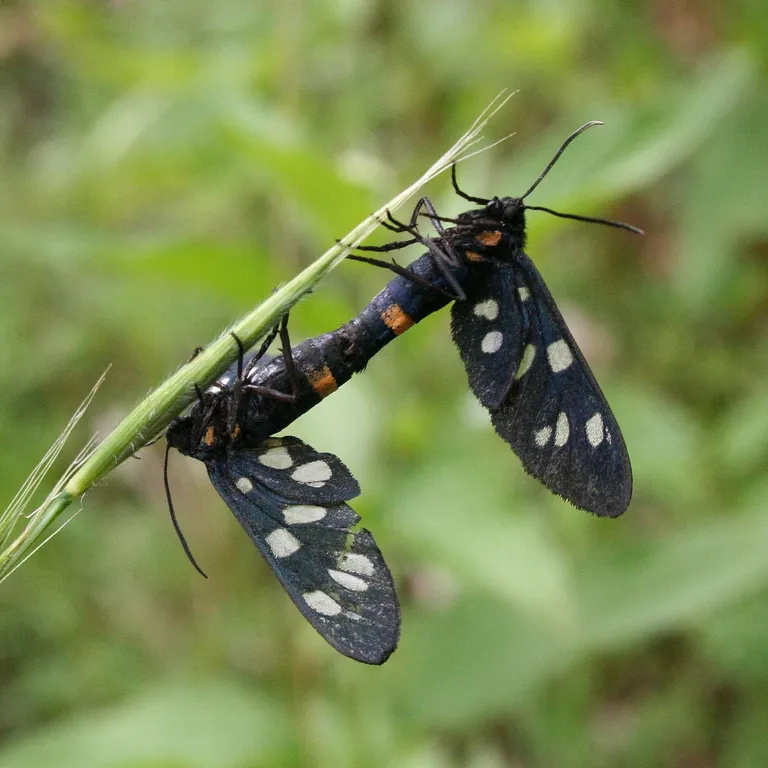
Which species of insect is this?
Amata phegea
